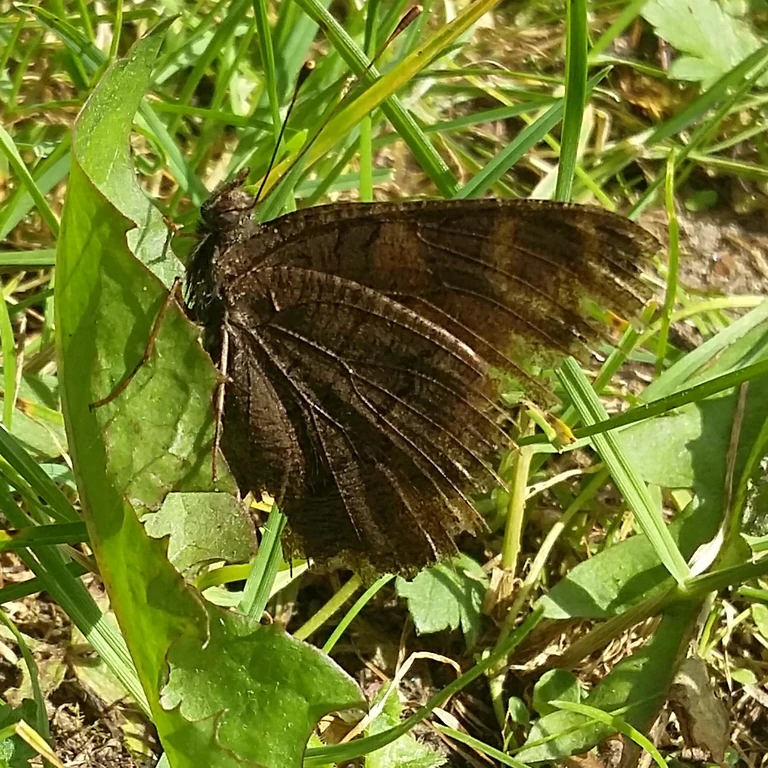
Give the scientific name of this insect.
Aglais io
